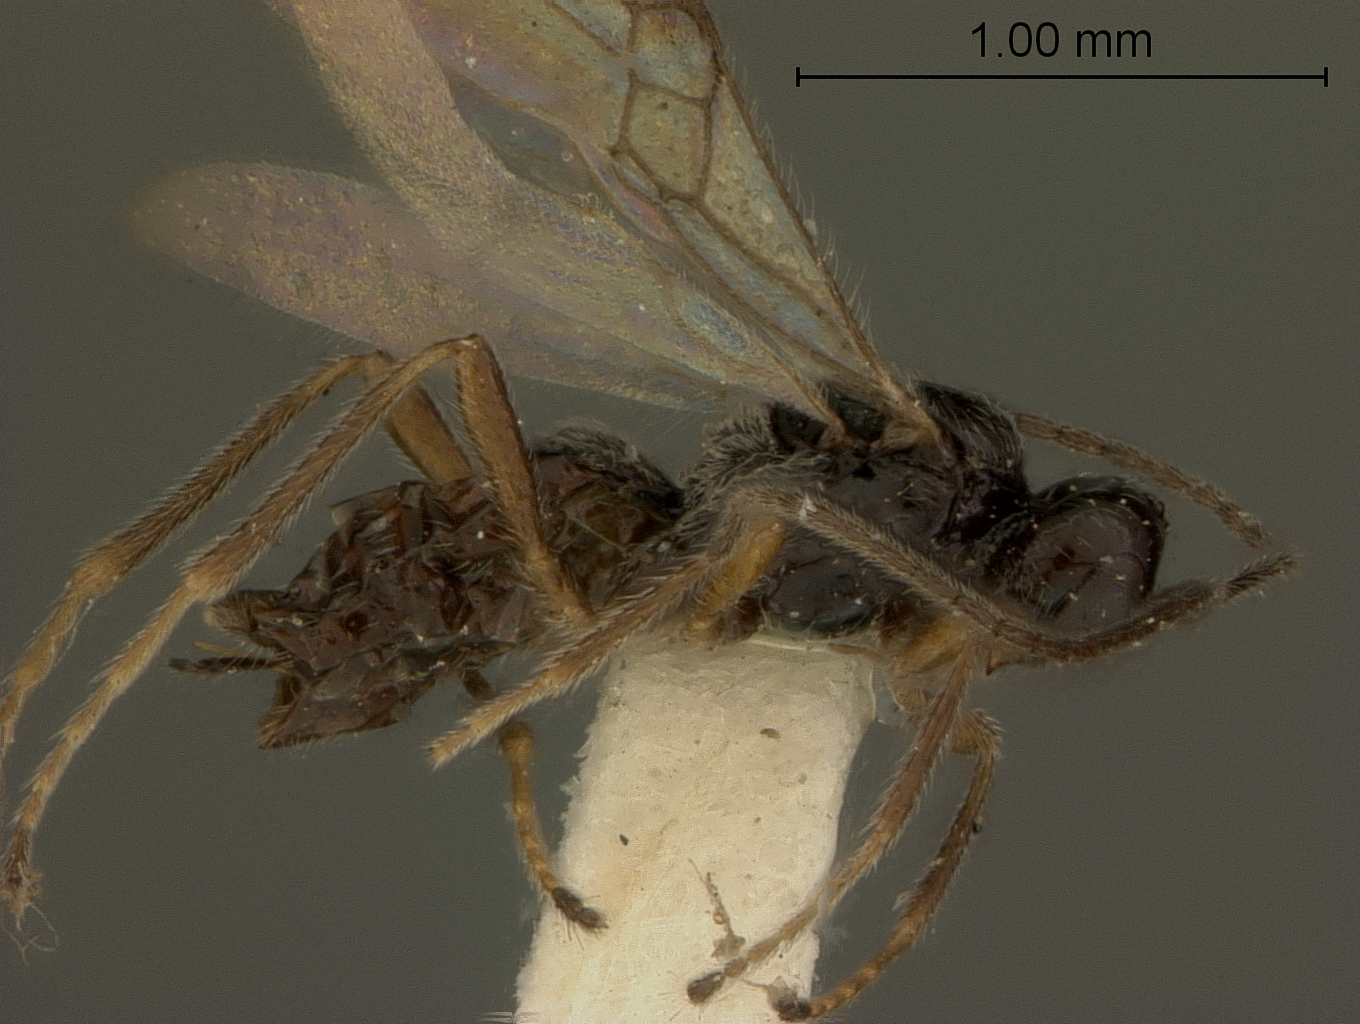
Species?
Gyrocampa alaskensis
